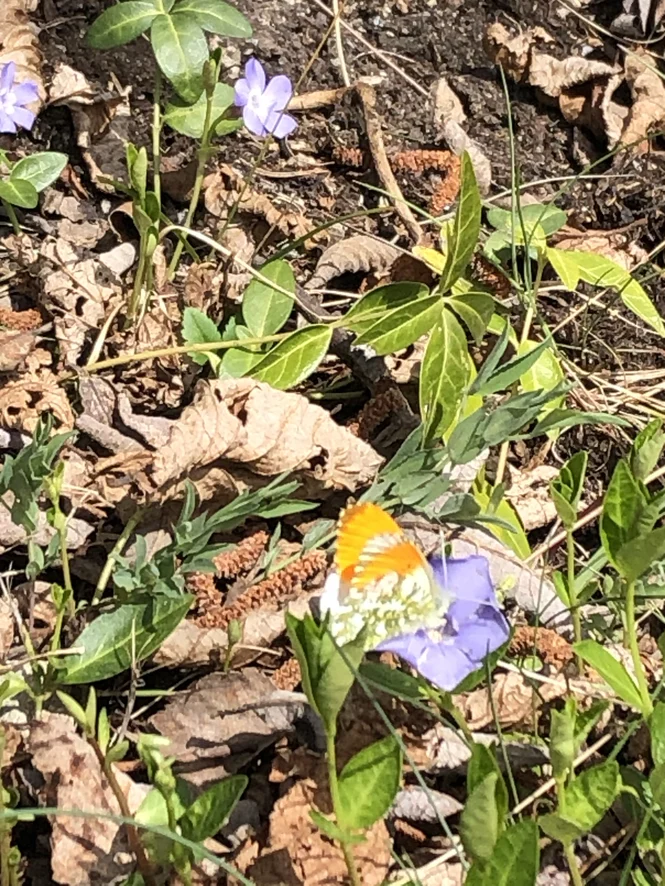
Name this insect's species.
Anthocharis cardamines
